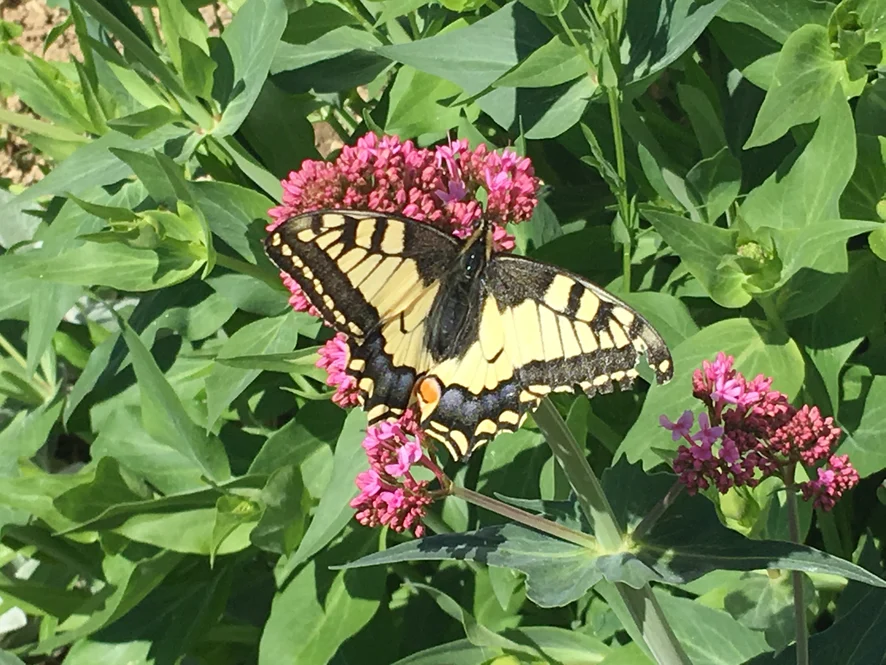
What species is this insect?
Papilio machaon
